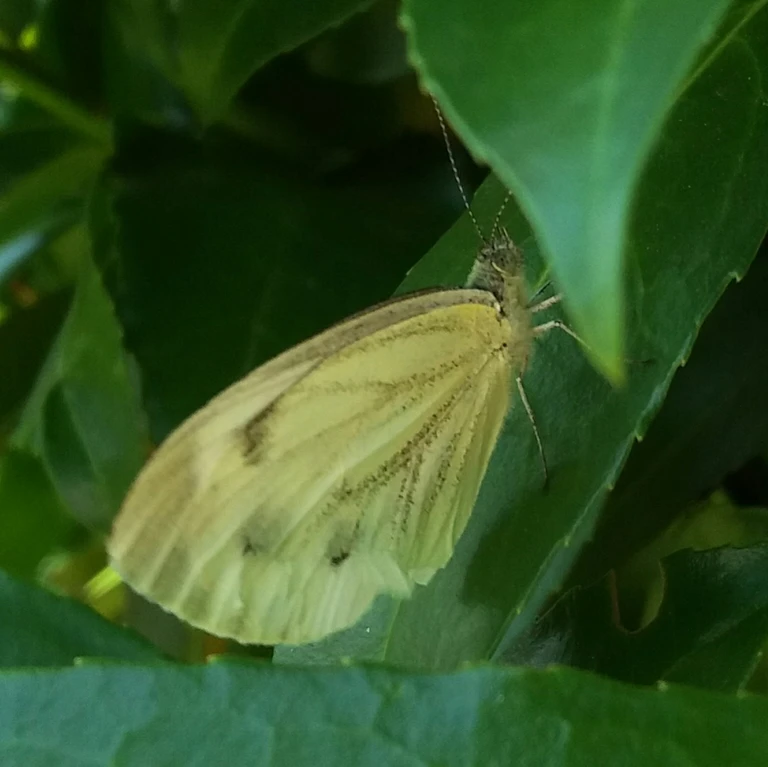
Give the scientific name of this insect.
Pieris napi
